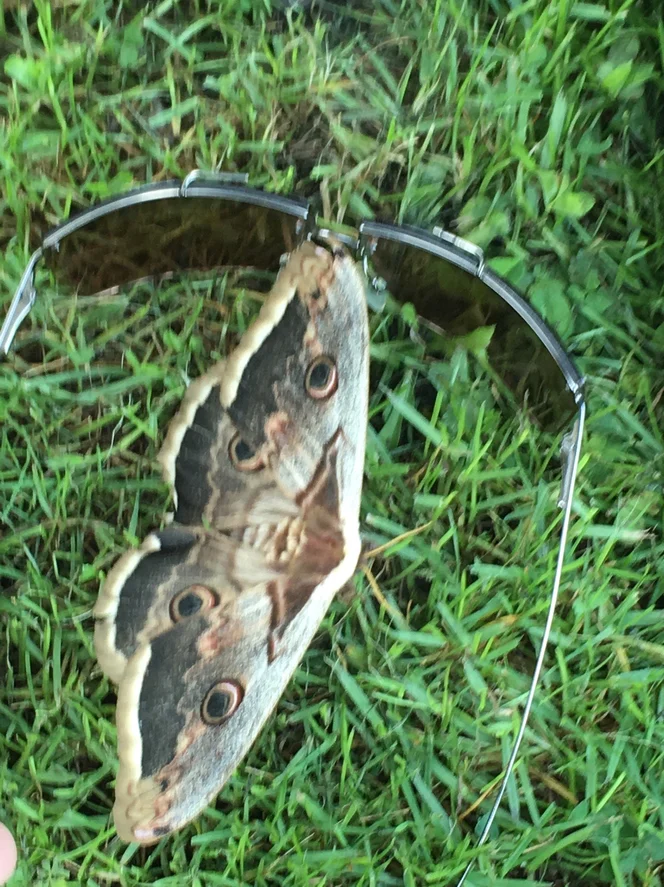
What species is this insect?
Saturnia pyri
